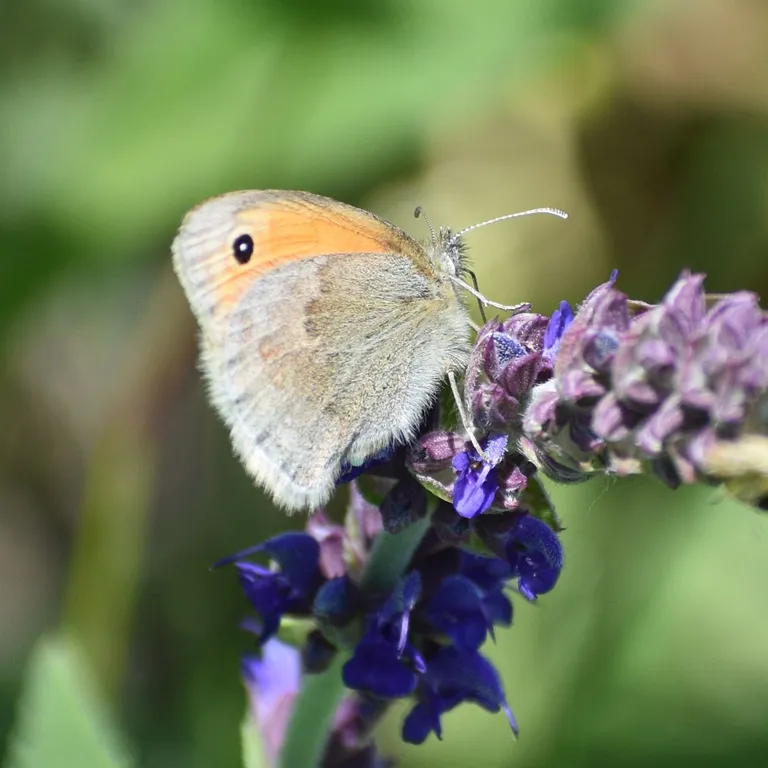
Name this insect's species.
Coenonympha pamphilus
